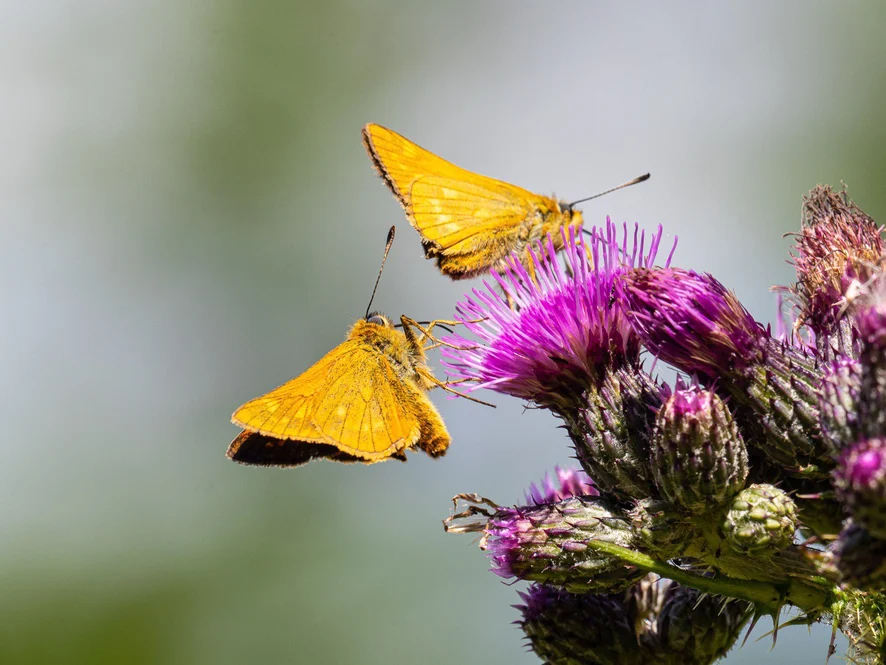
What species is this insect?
Ochlodes sylvanus (also Ochlodes venata)
